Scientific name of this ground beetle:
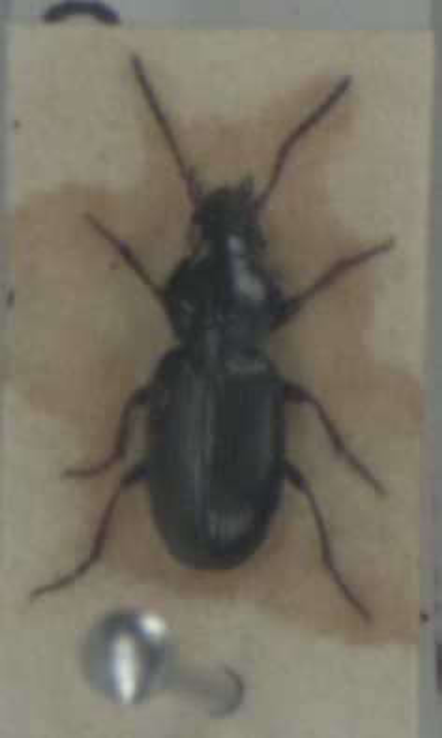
Pterostichus diligens
